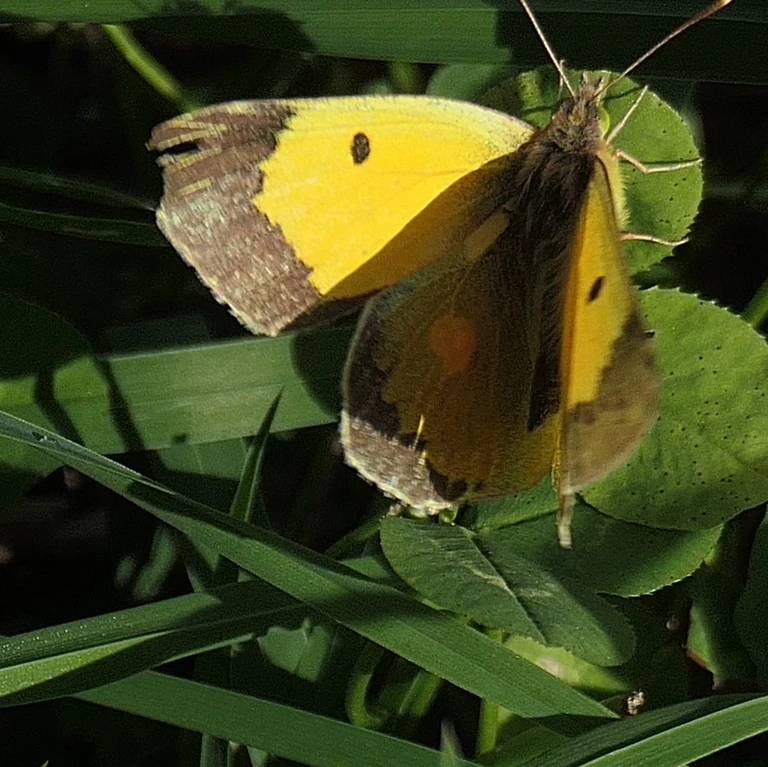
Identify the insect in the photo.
Colias croceus
